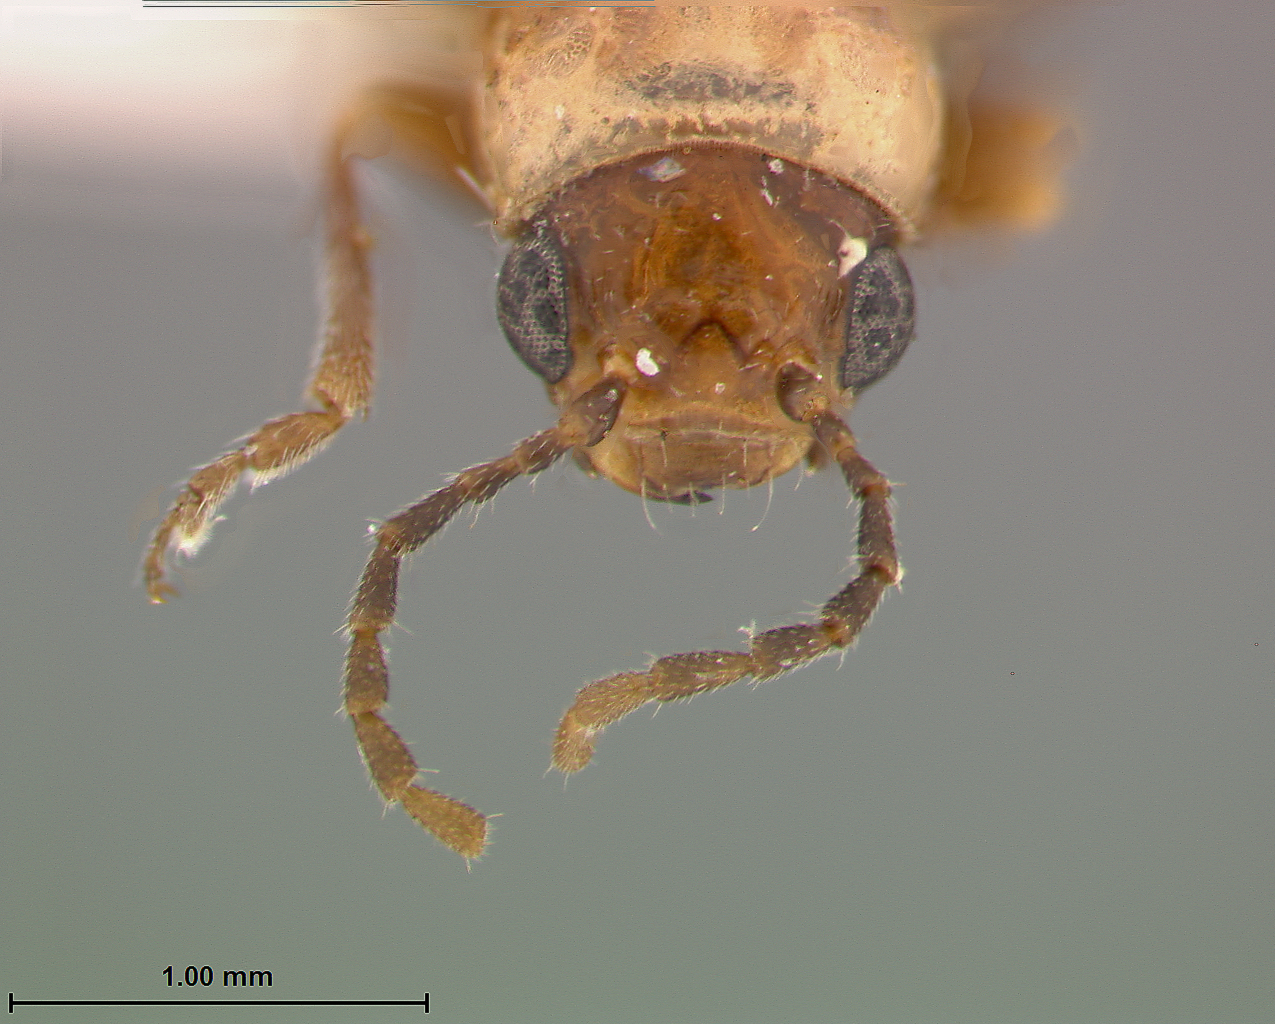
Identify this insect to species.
Luperodes diegensis
